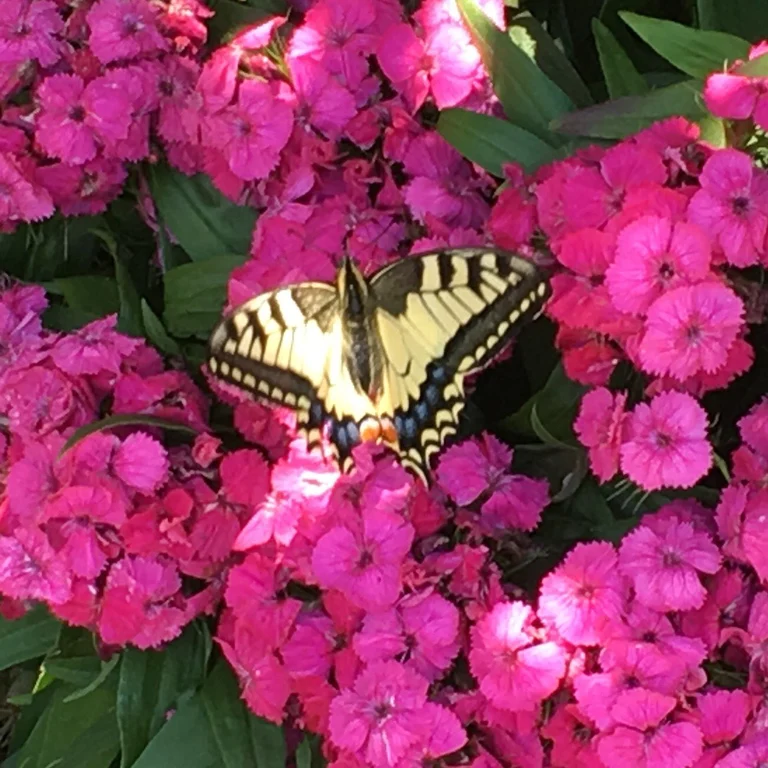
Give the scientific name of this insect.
Papilio machaon
